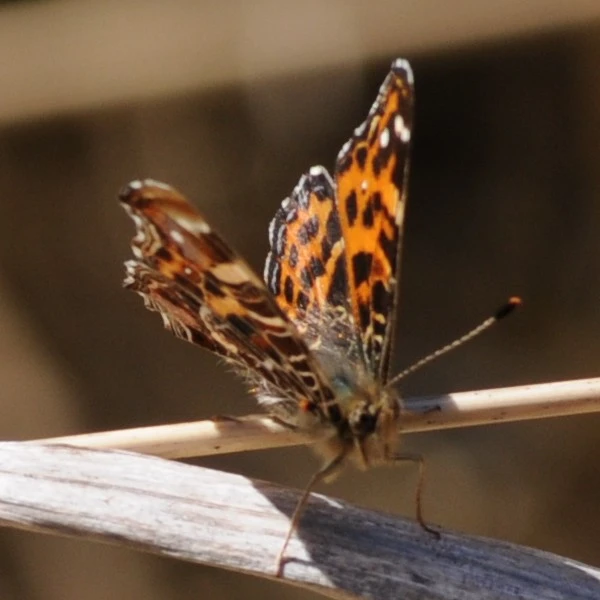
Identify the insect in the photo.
Araschnia levana
